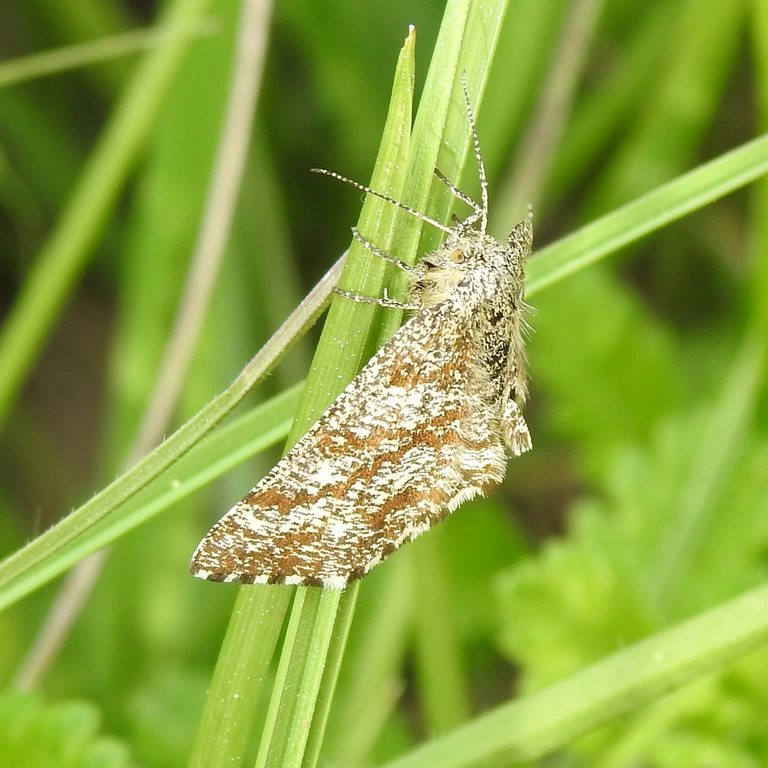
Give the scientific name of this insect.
Ematurga atomaria
